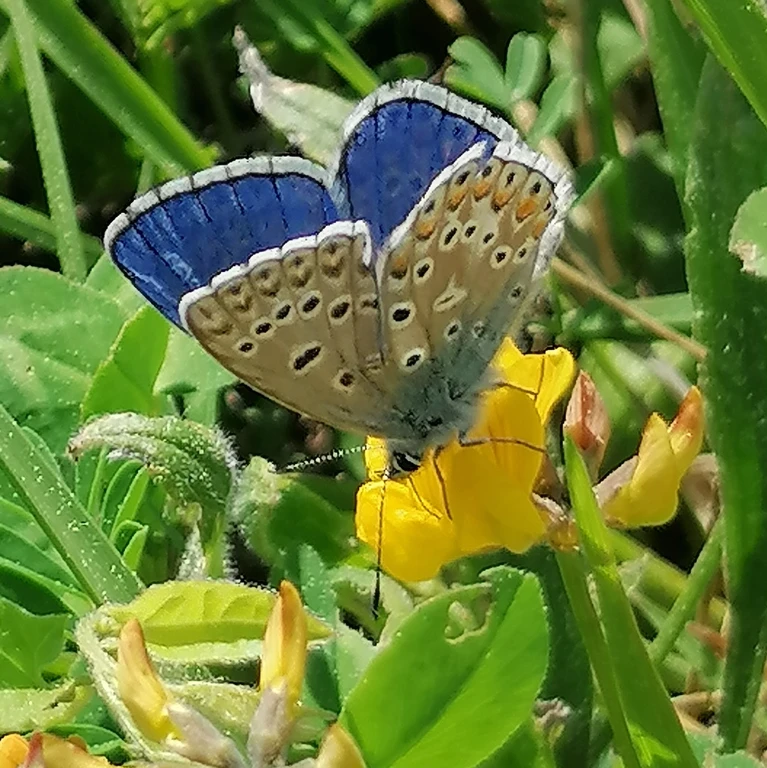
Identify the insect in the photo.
Lysandra bellargus
